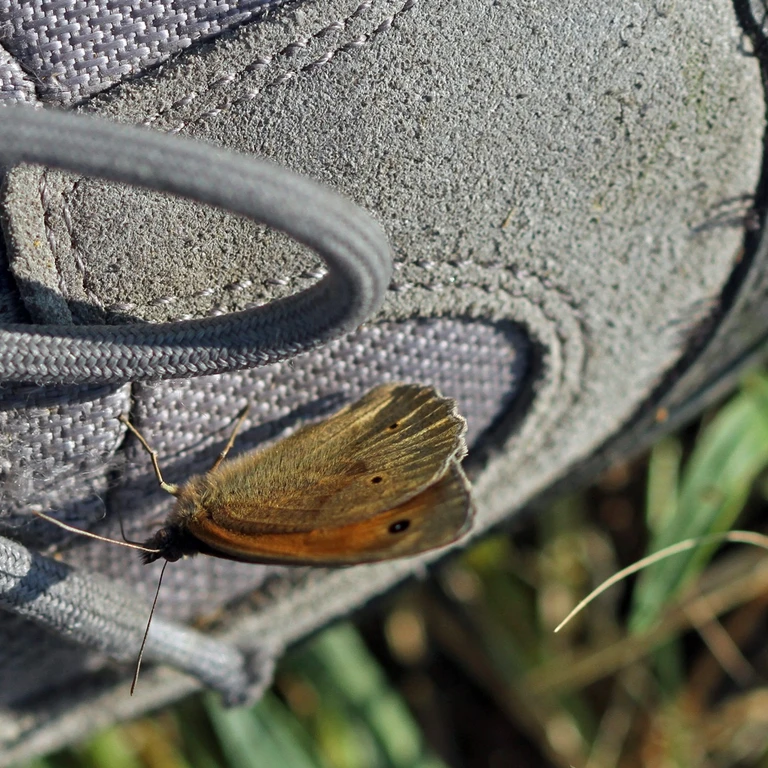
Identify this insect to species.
Maniola jurtina
